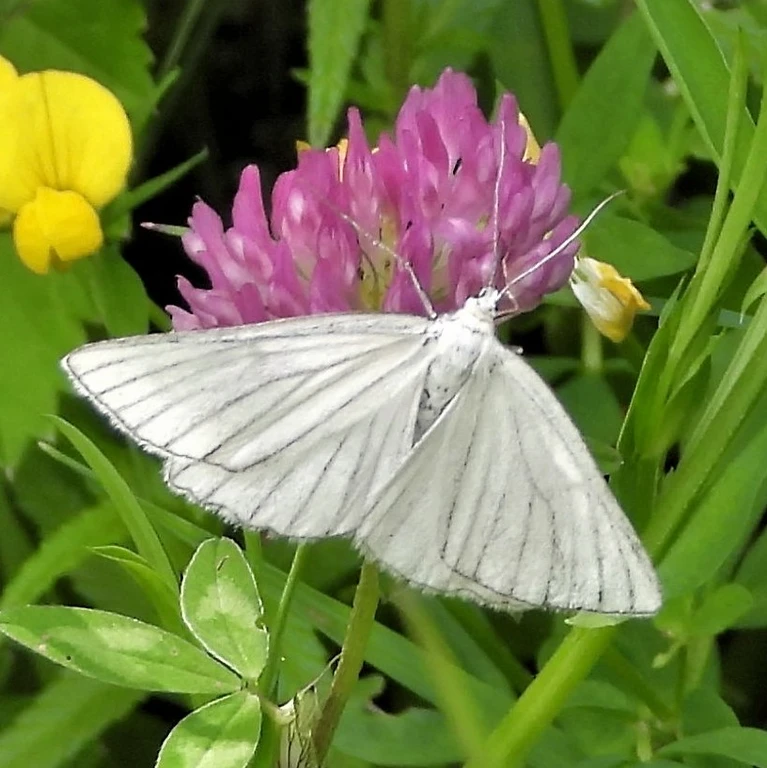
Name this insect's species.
Siona lineata
